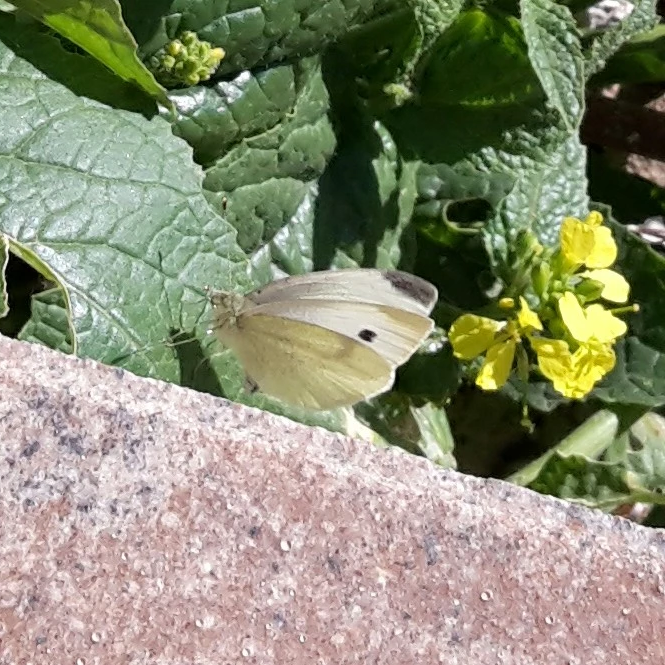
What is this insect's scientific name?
Pieris rapae
